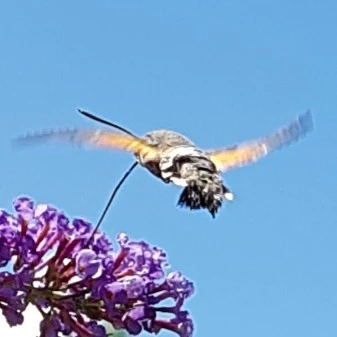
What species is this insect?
Macroglossum stellatarum
